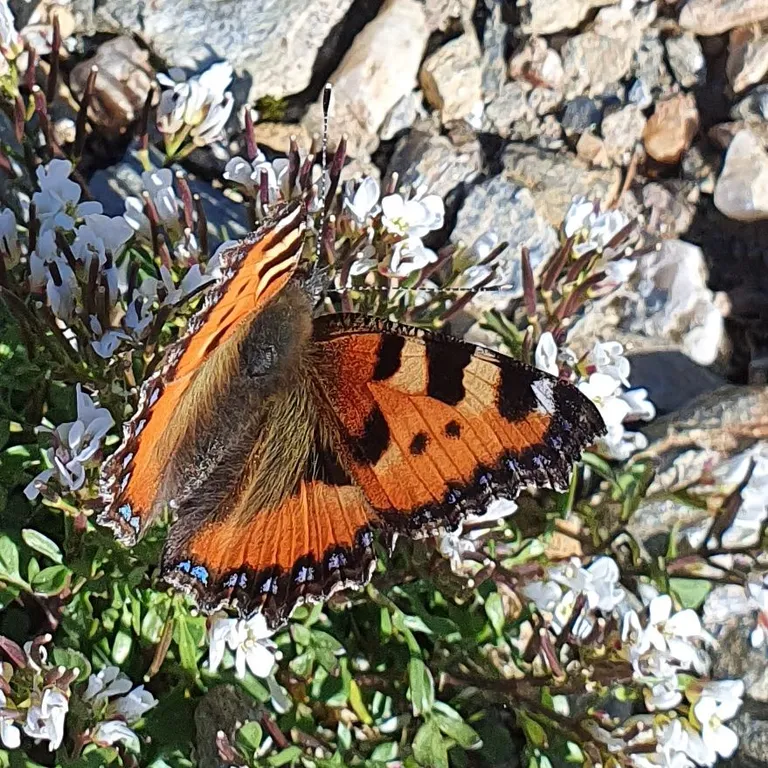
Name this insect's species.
Aglais urticae
